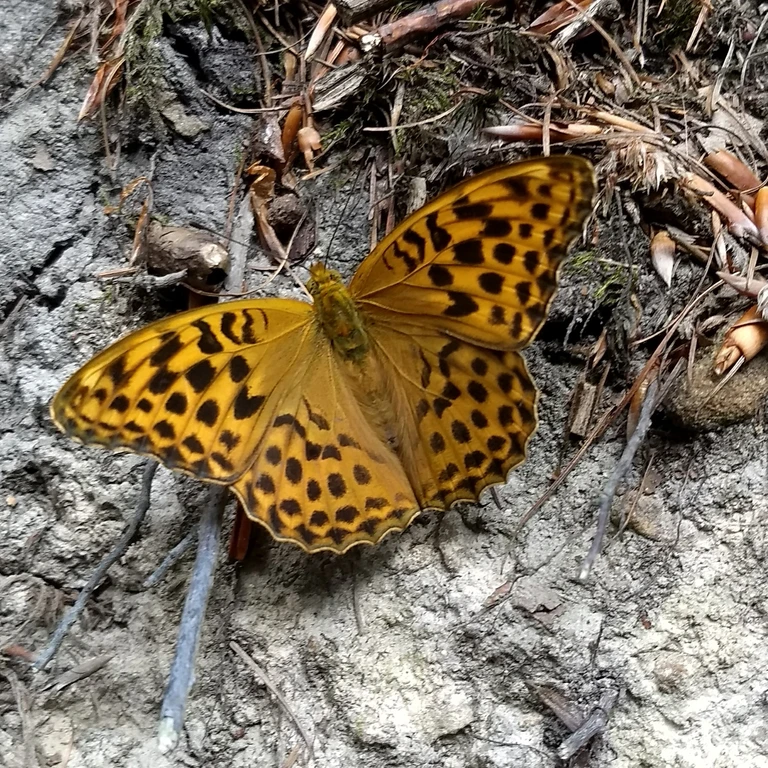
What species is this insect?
Argynnis paphia
